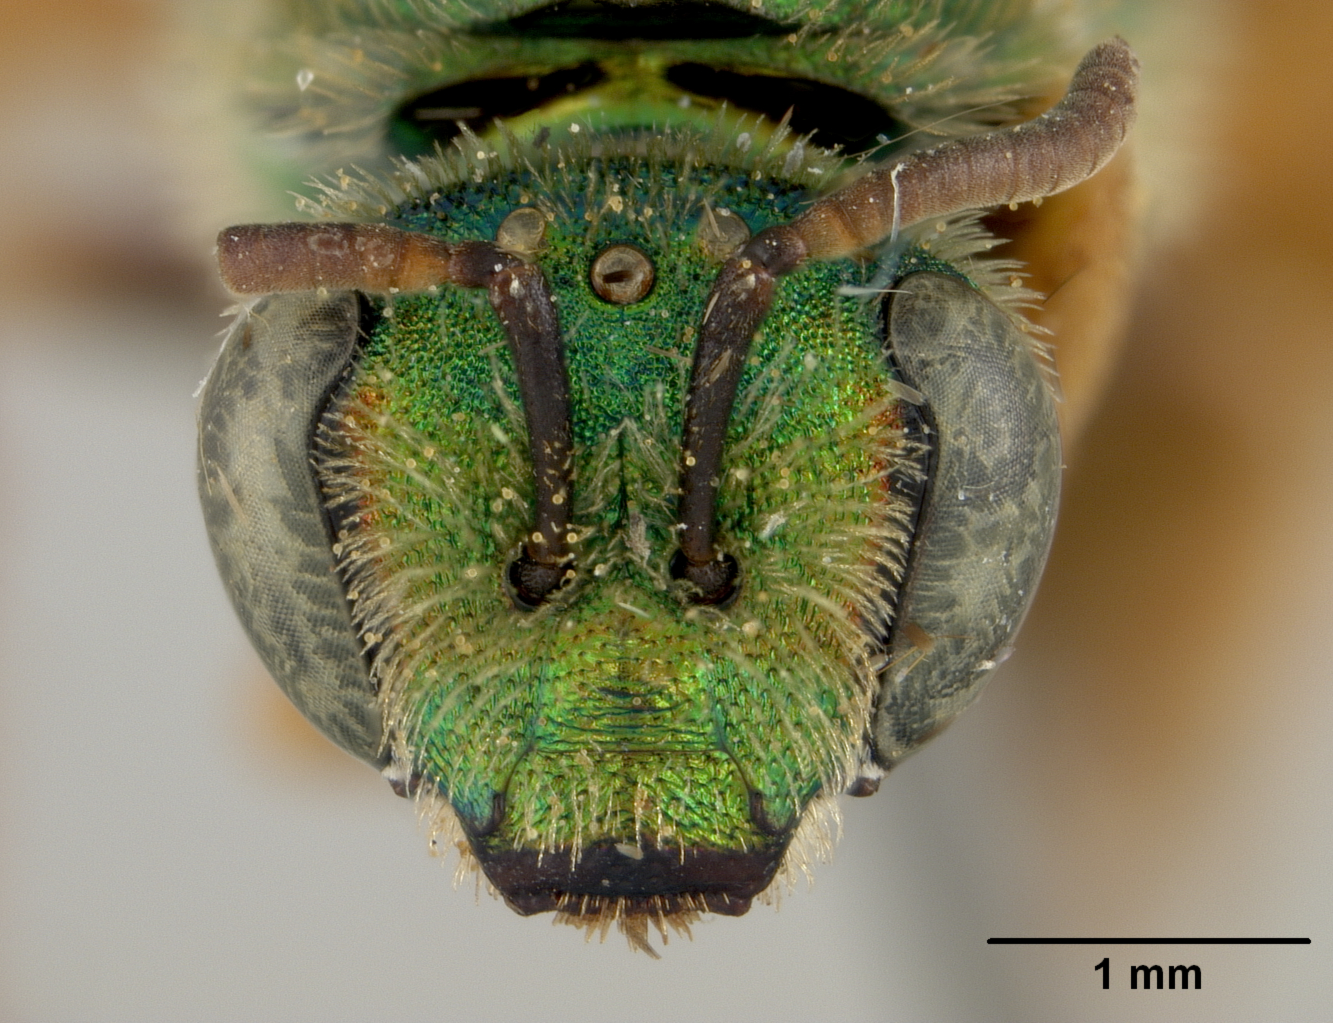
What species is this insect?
Agapostemon proscriptus
